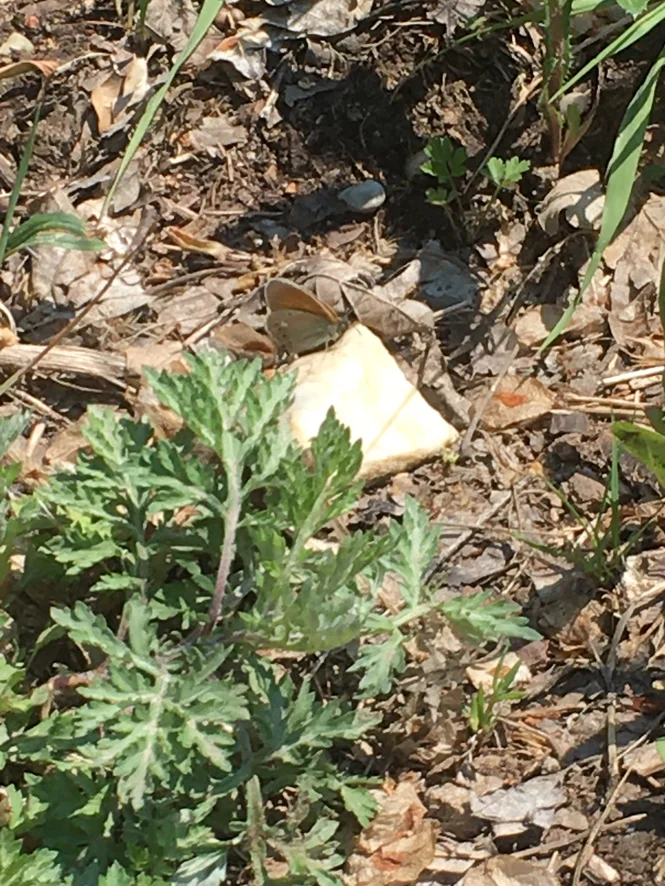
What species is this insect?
Coenonympha glycerion (also Coenonympha iphis)
